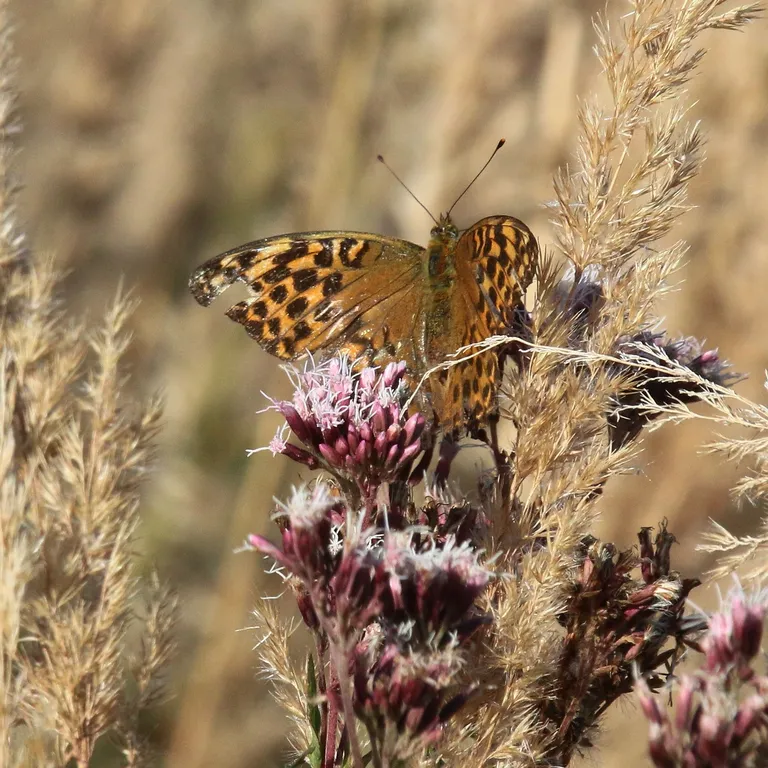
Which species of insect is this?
Argynnis paphia
